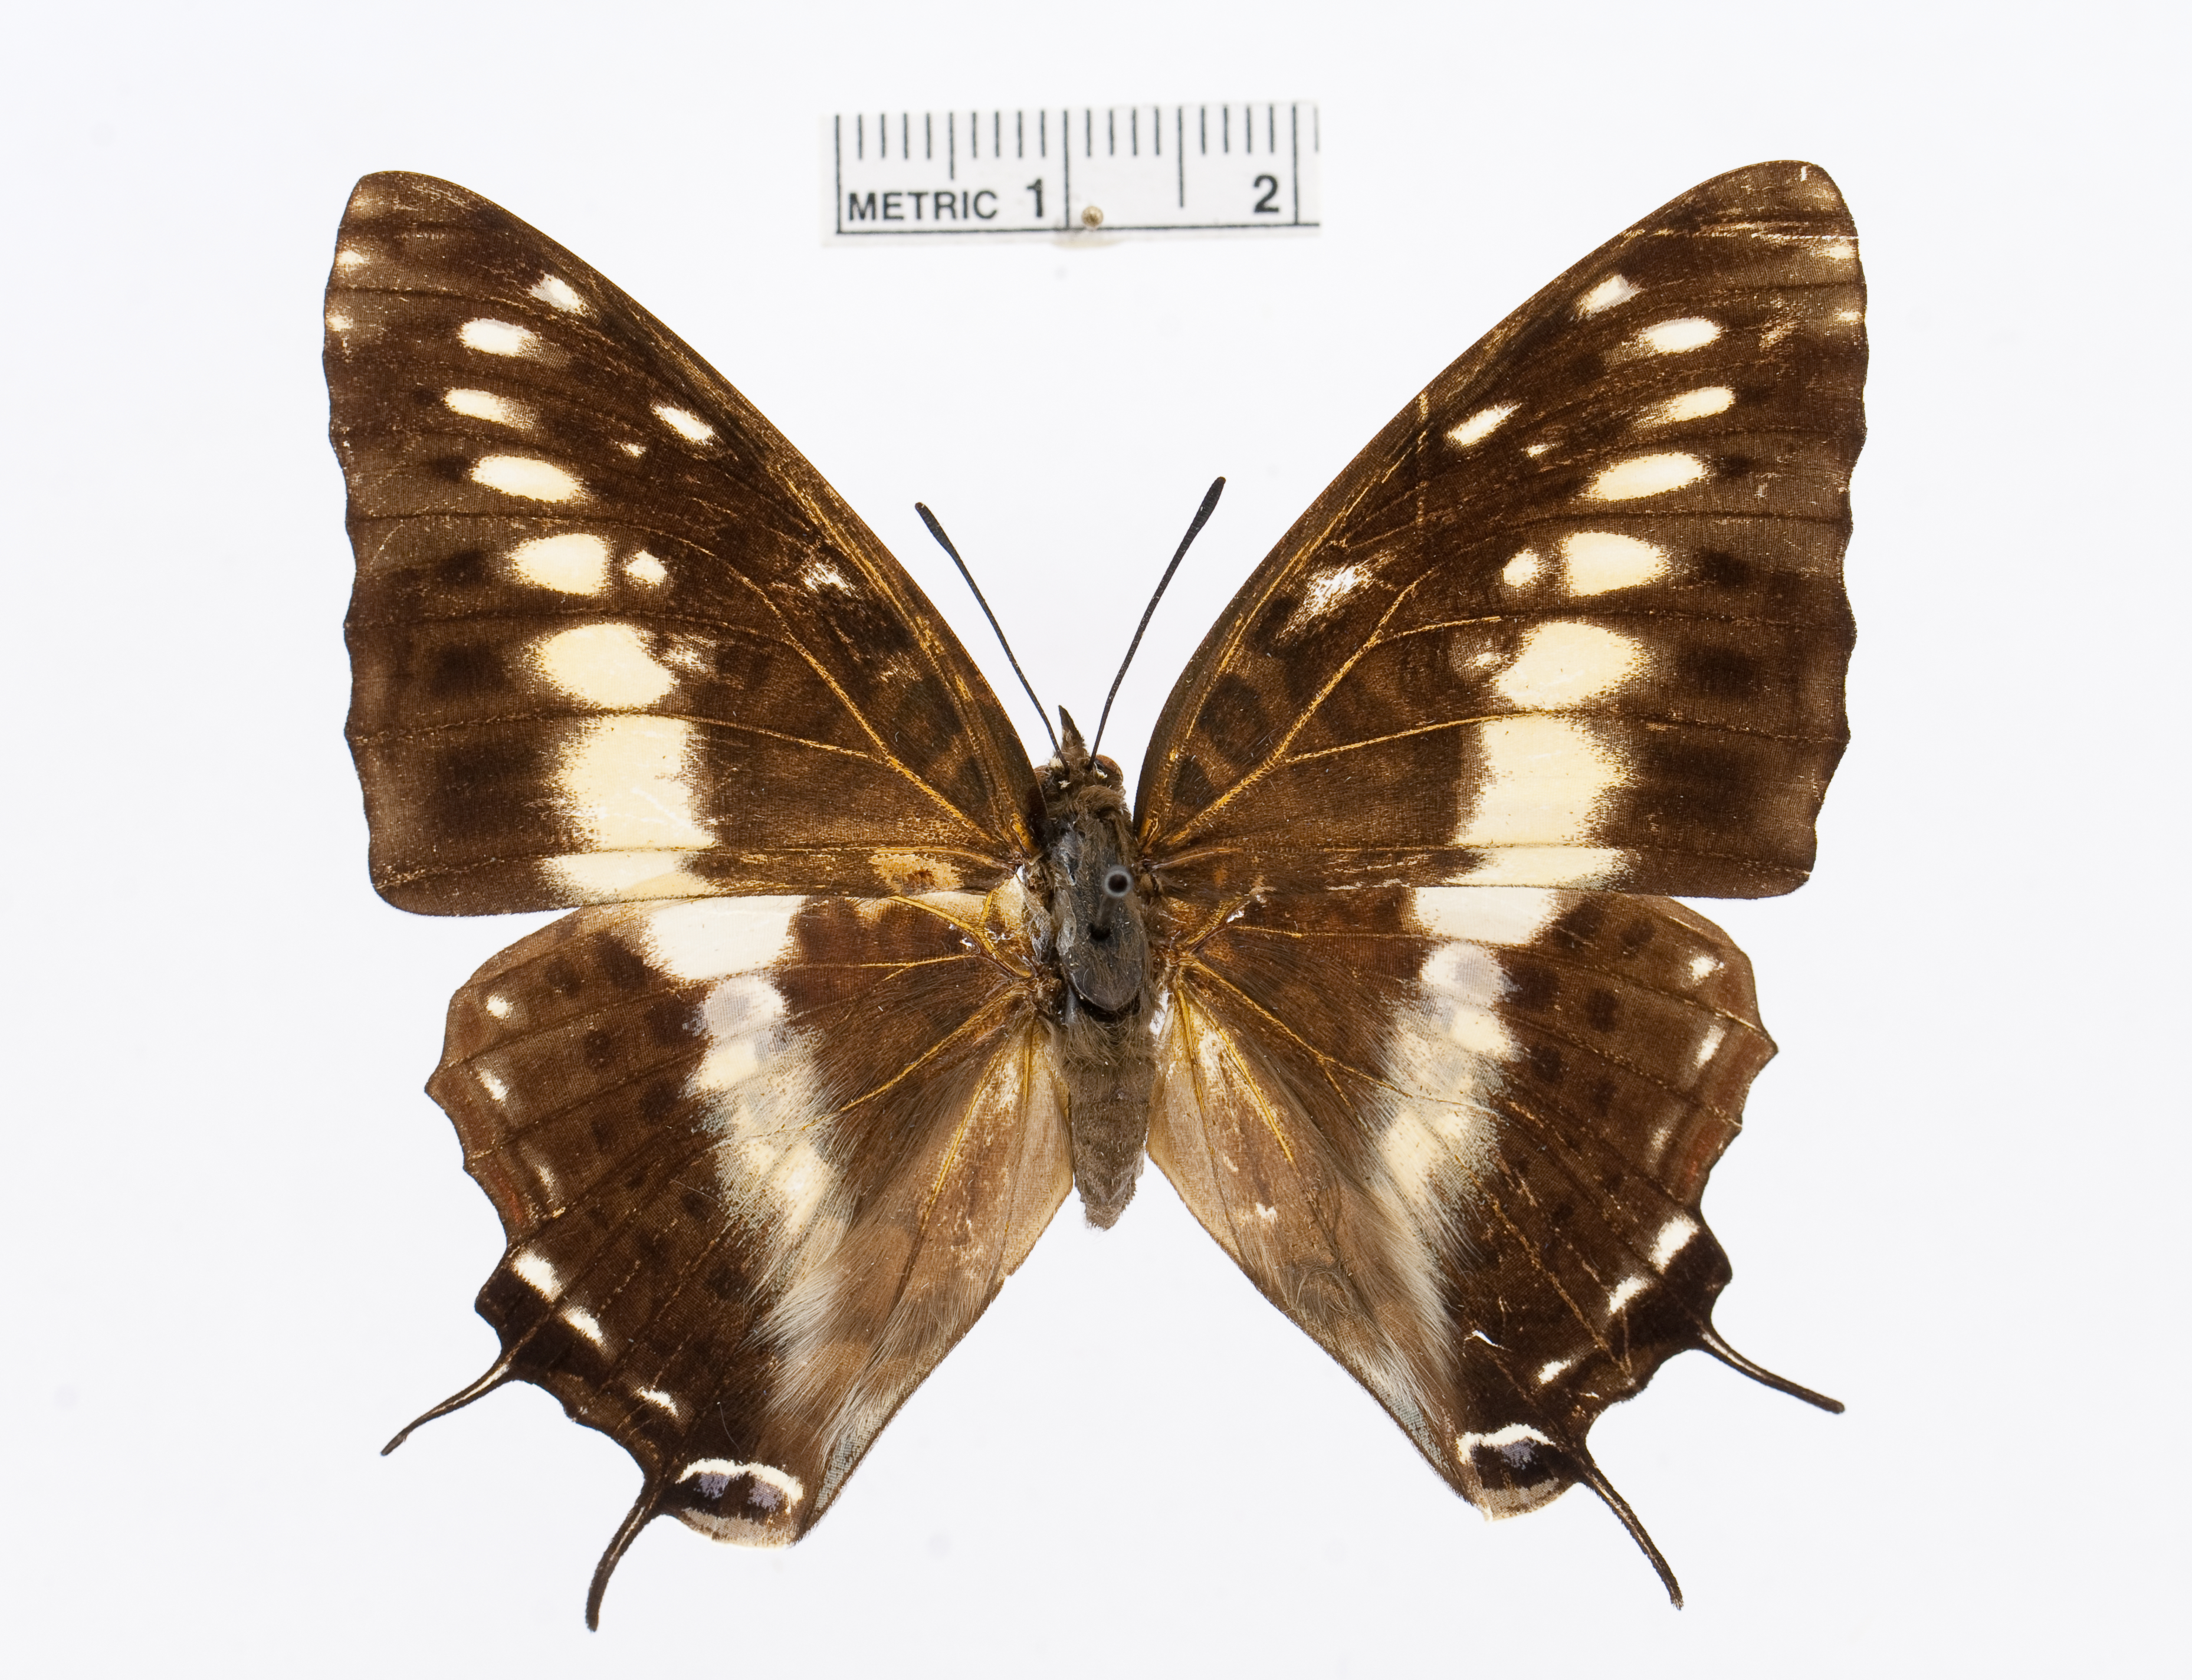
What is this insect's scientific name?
Charaxes etesipe
